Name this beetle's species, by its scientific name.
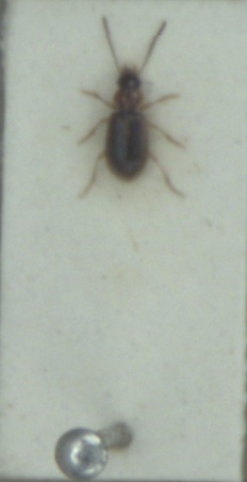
Acupalpus dubius
